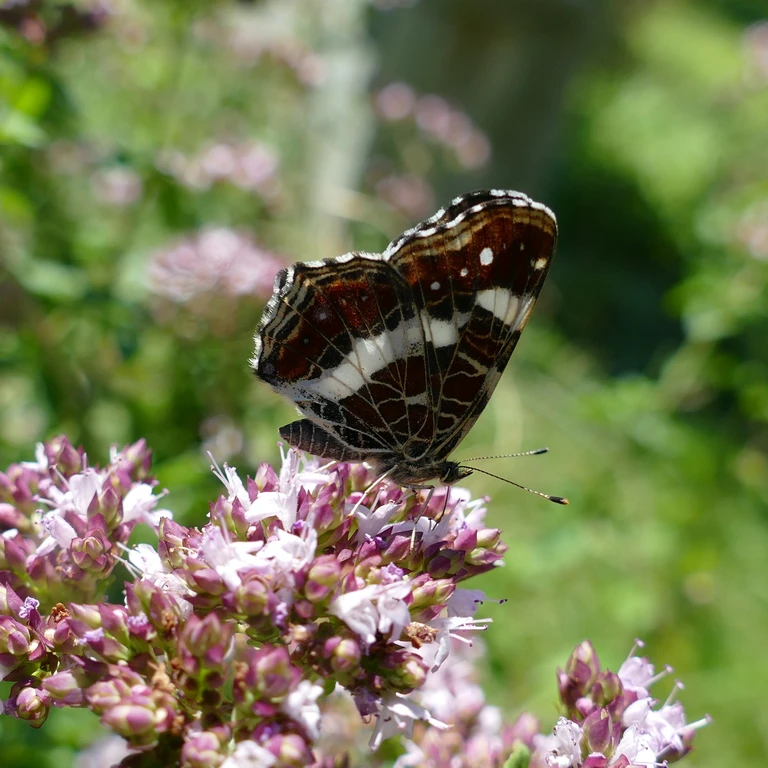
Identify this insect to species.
Araschnia levana
